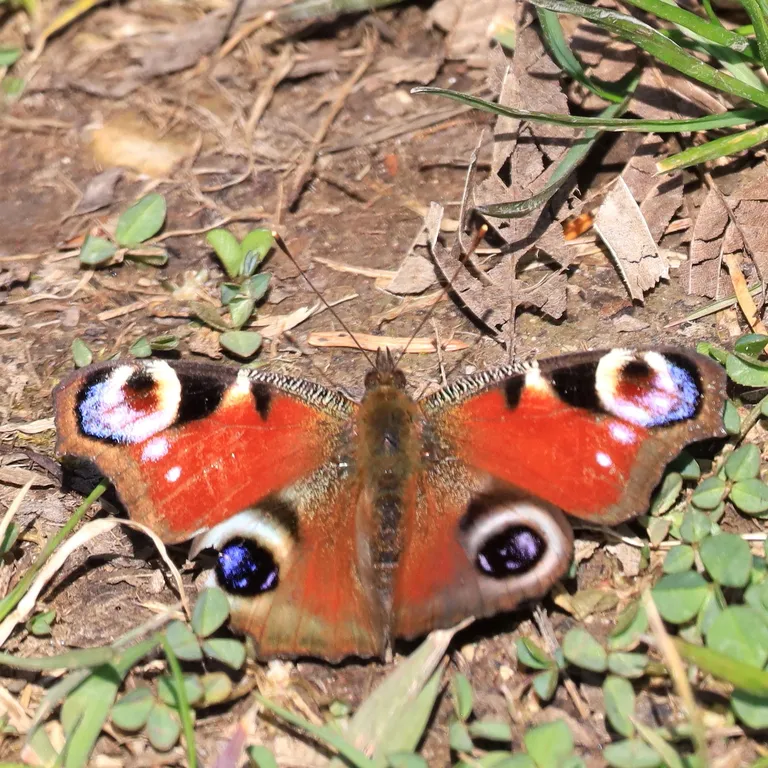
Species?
Aglais io
